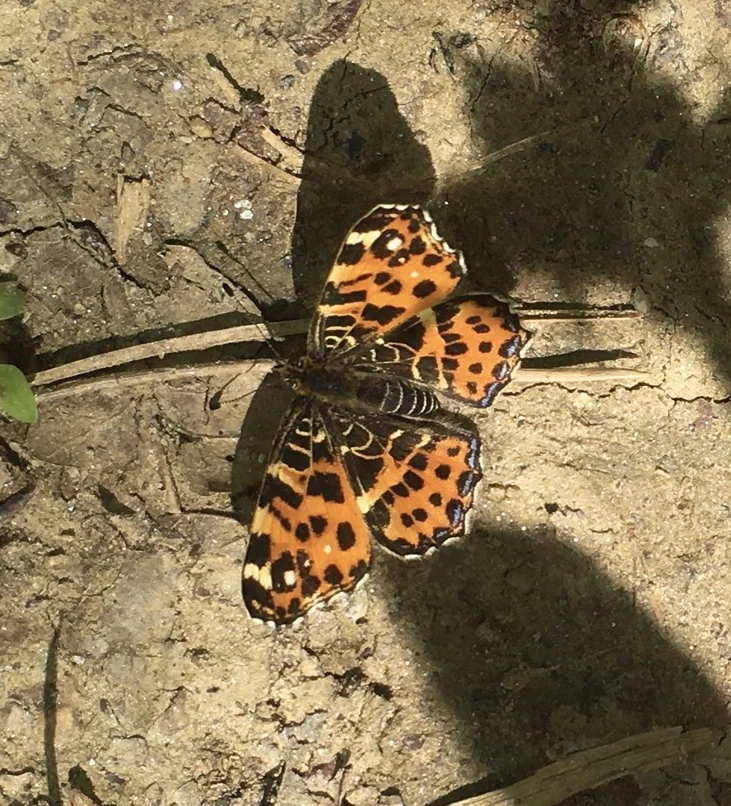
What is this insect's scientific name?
Araschnia levana
